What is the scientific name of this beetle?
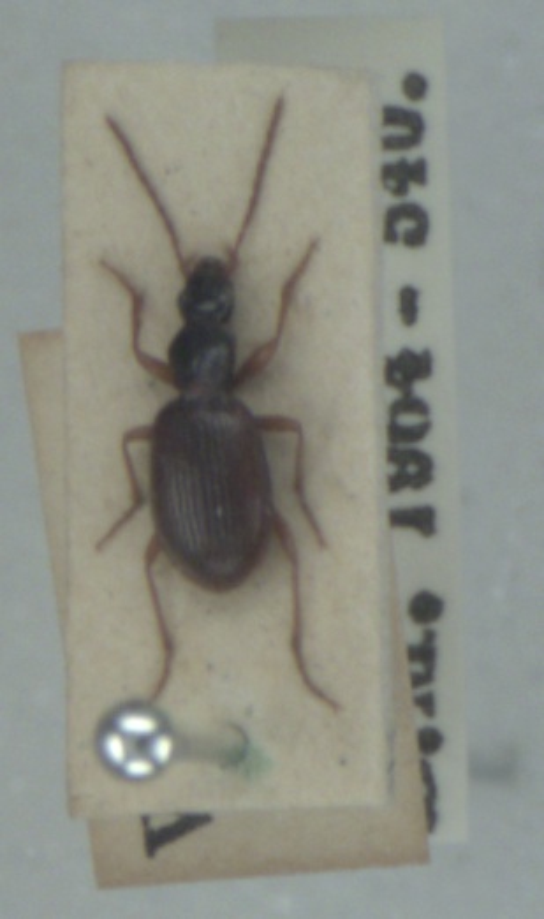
Oxypselaphus obscurus
